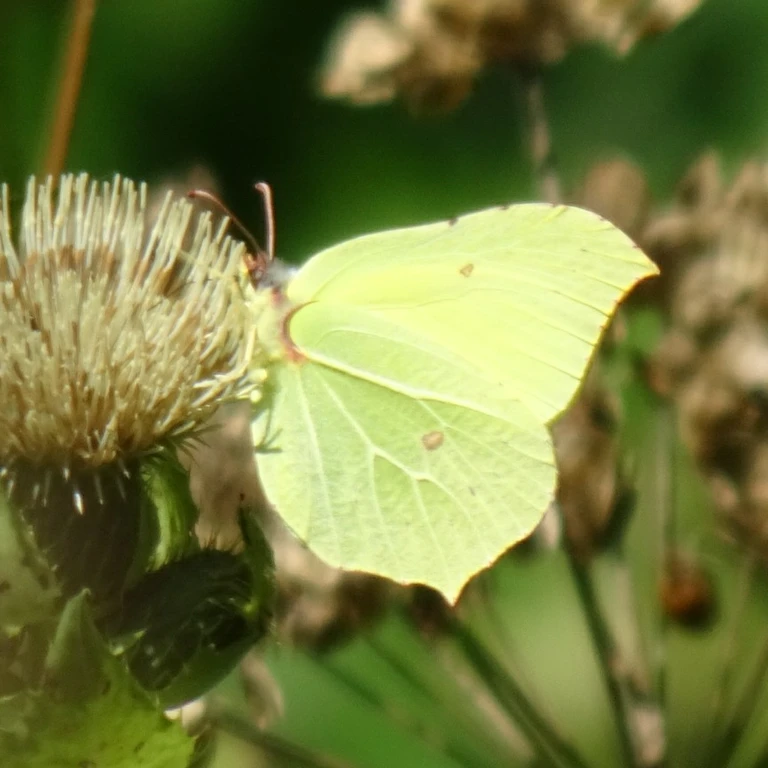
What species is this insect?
Gonepteryx rhamni
